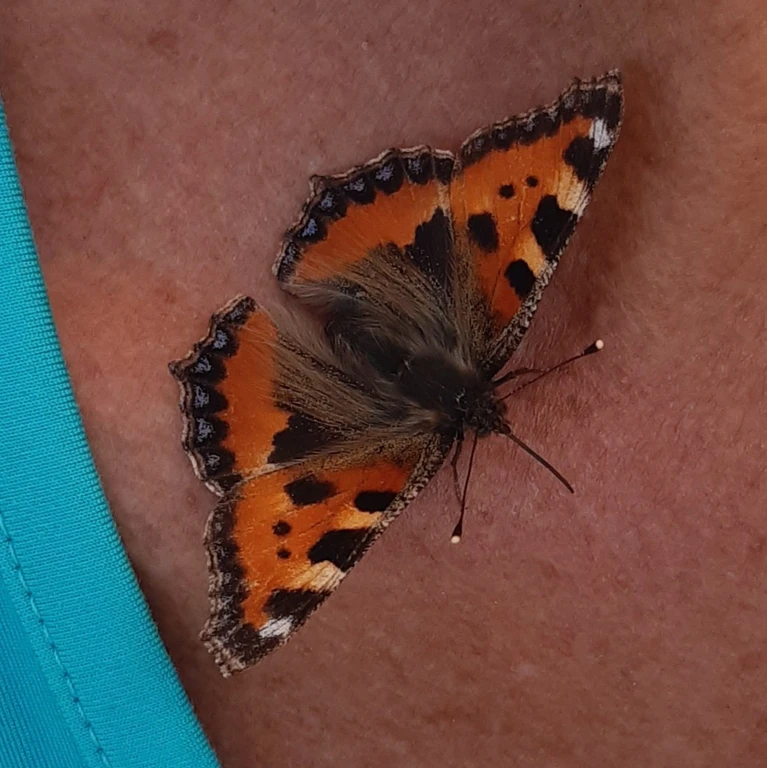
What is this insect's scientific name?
Aglais urticae
